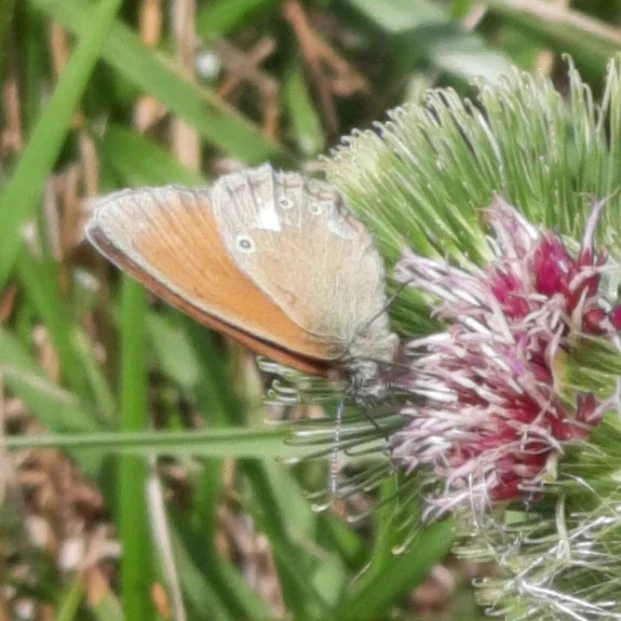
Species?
Coenonympha glycerion (also Coenonympha iphis)
